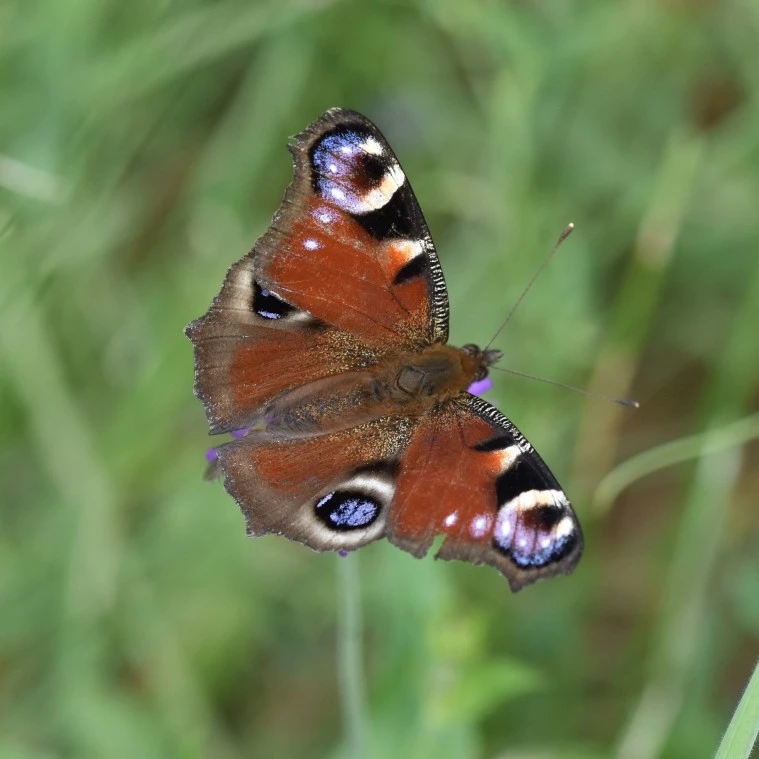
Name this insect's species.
Aglais io
